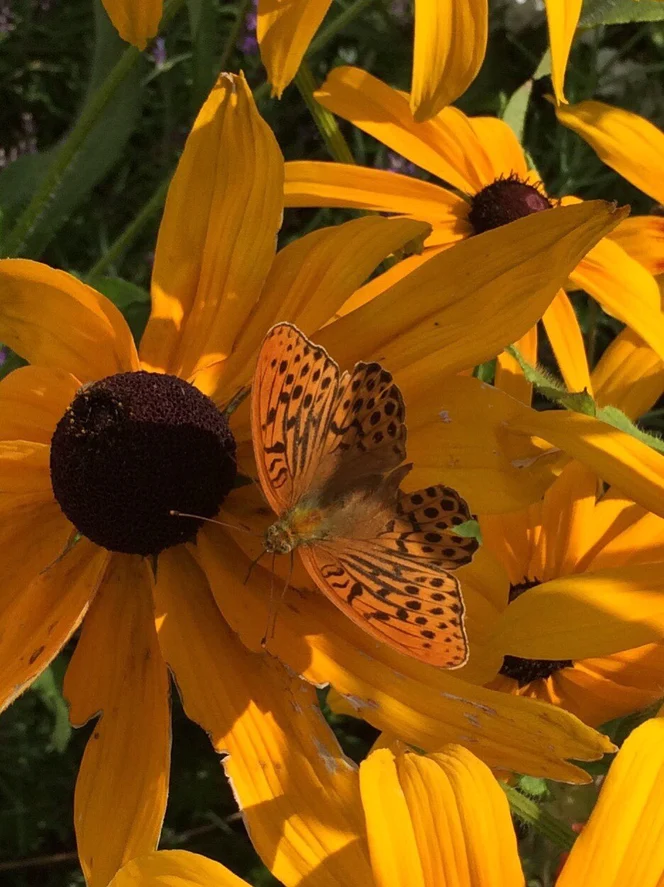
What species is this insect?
Argynnis paphia
